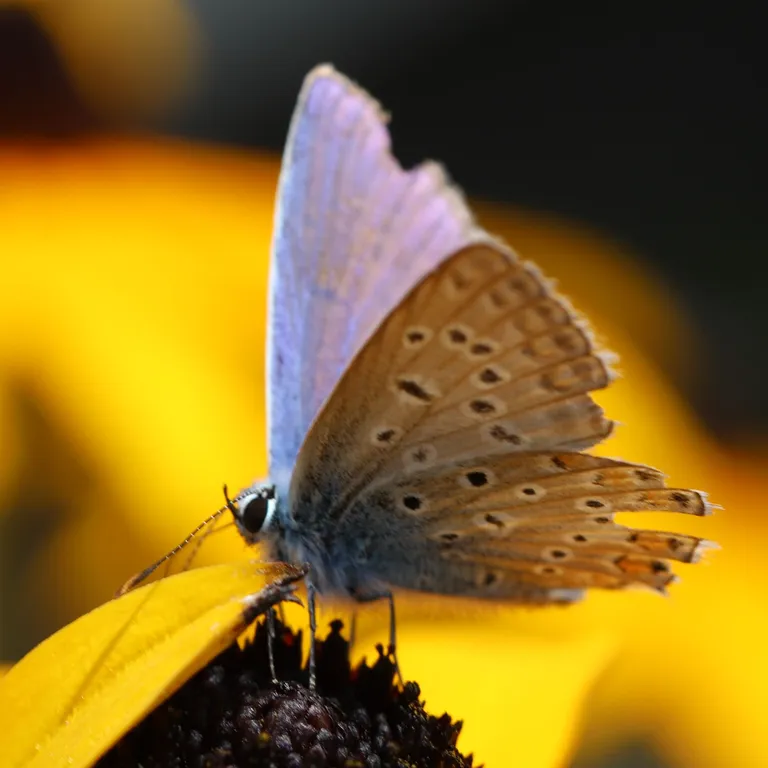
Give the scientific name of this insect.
Polyommatus icarus
